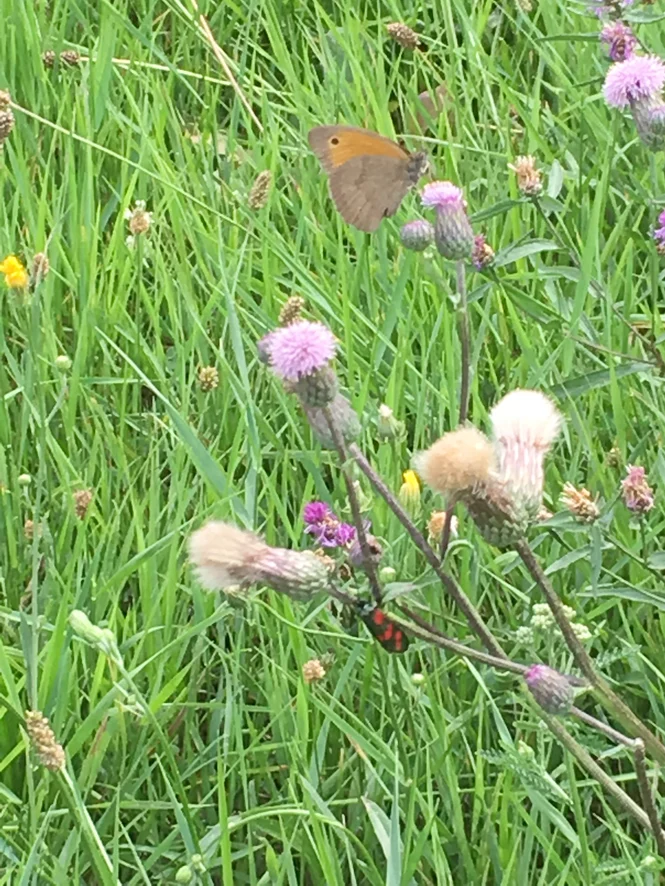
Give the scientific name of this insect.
Maniola jurtina
